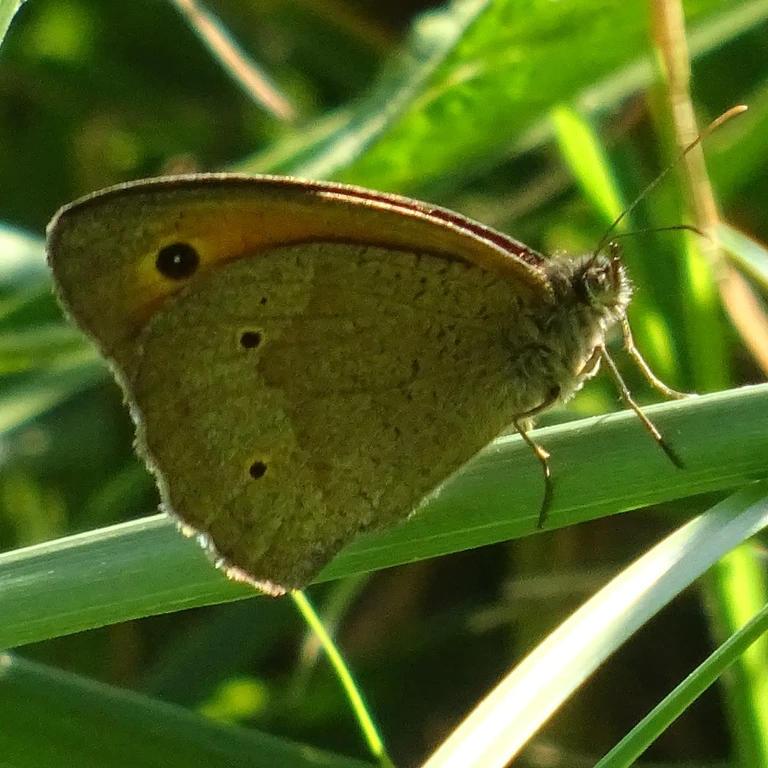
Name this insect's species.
Maniola jurtina
